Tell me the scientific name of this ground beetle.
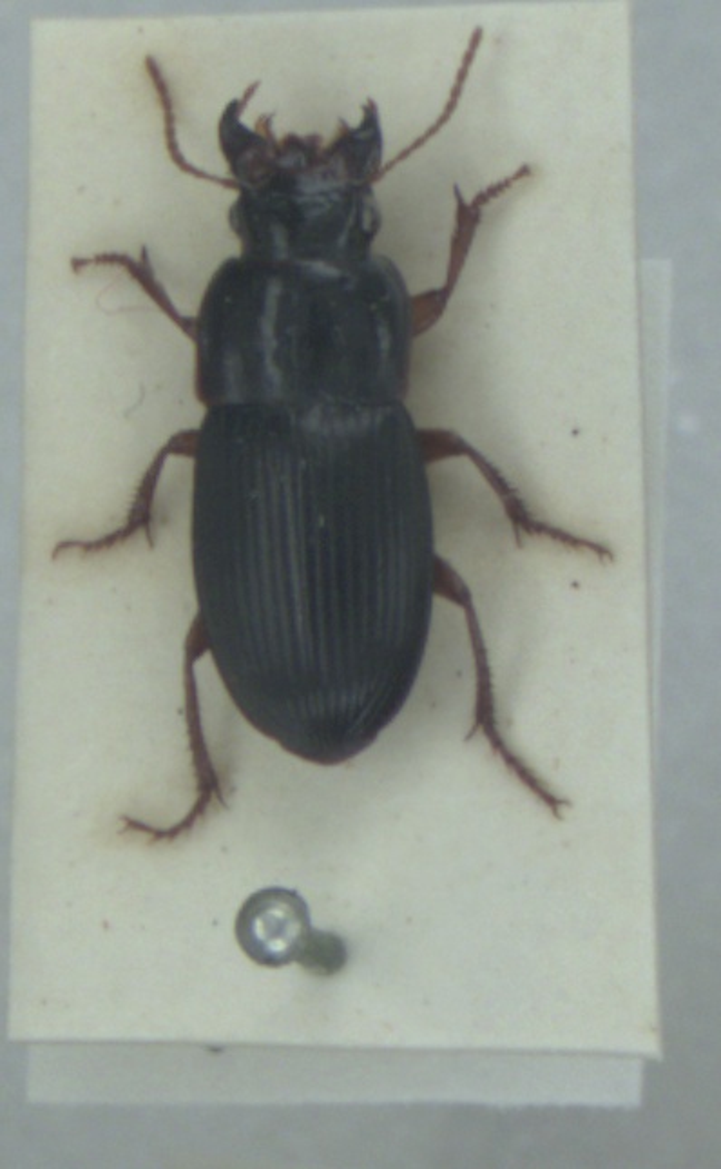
Harpalus latus
